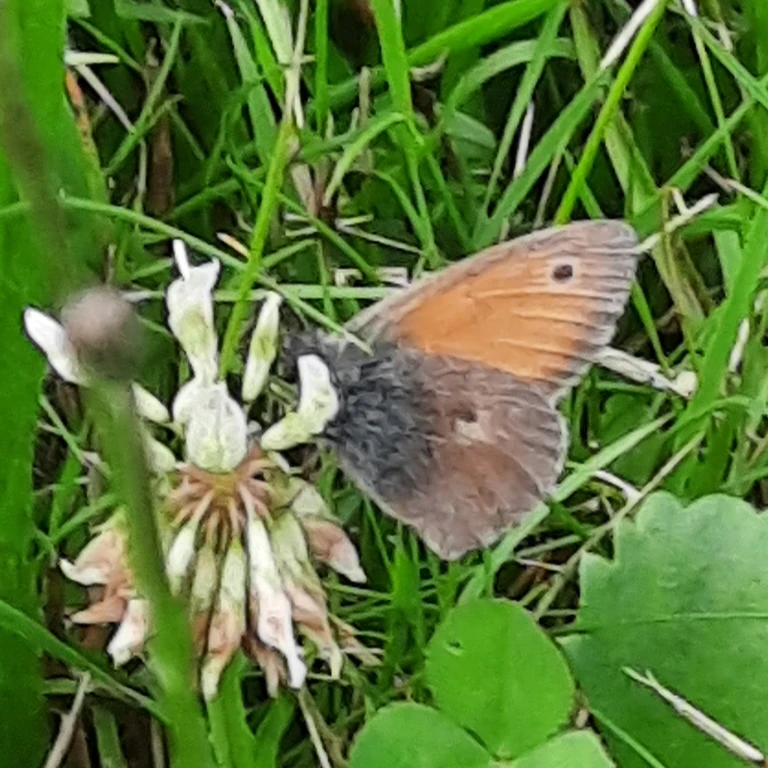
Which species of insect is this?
Coenonympha pamphilus
